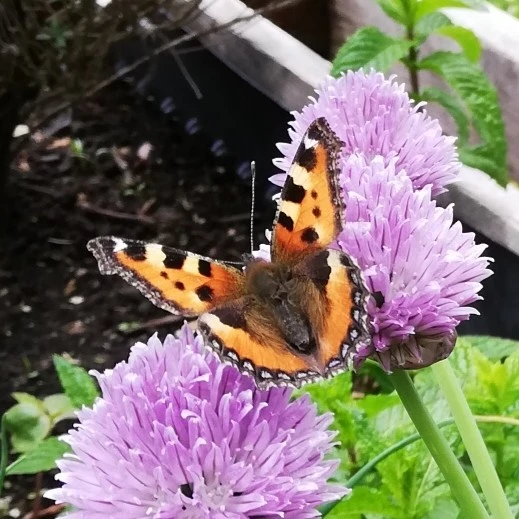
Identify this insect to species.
Aglais urticae
